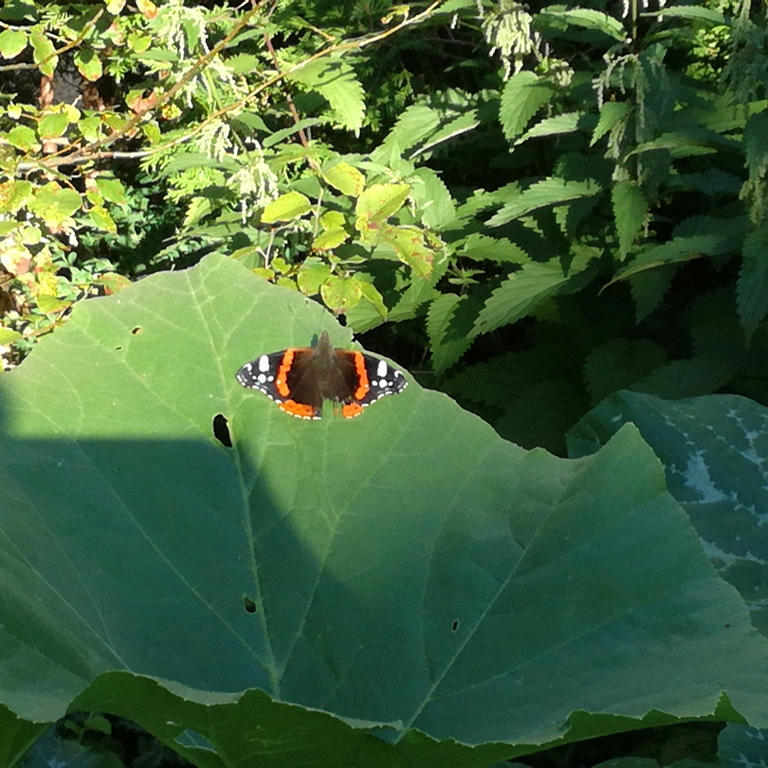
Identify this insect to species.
Vanessa atalanta
